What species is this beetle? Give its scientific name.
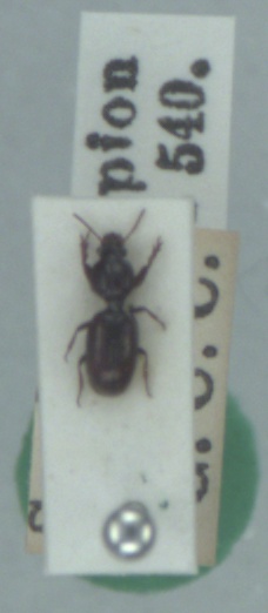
Dyschirius thoracicus
